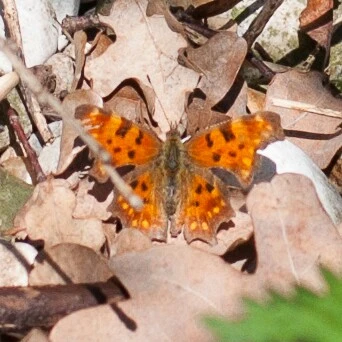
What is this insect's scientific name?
Polygonia c-album
